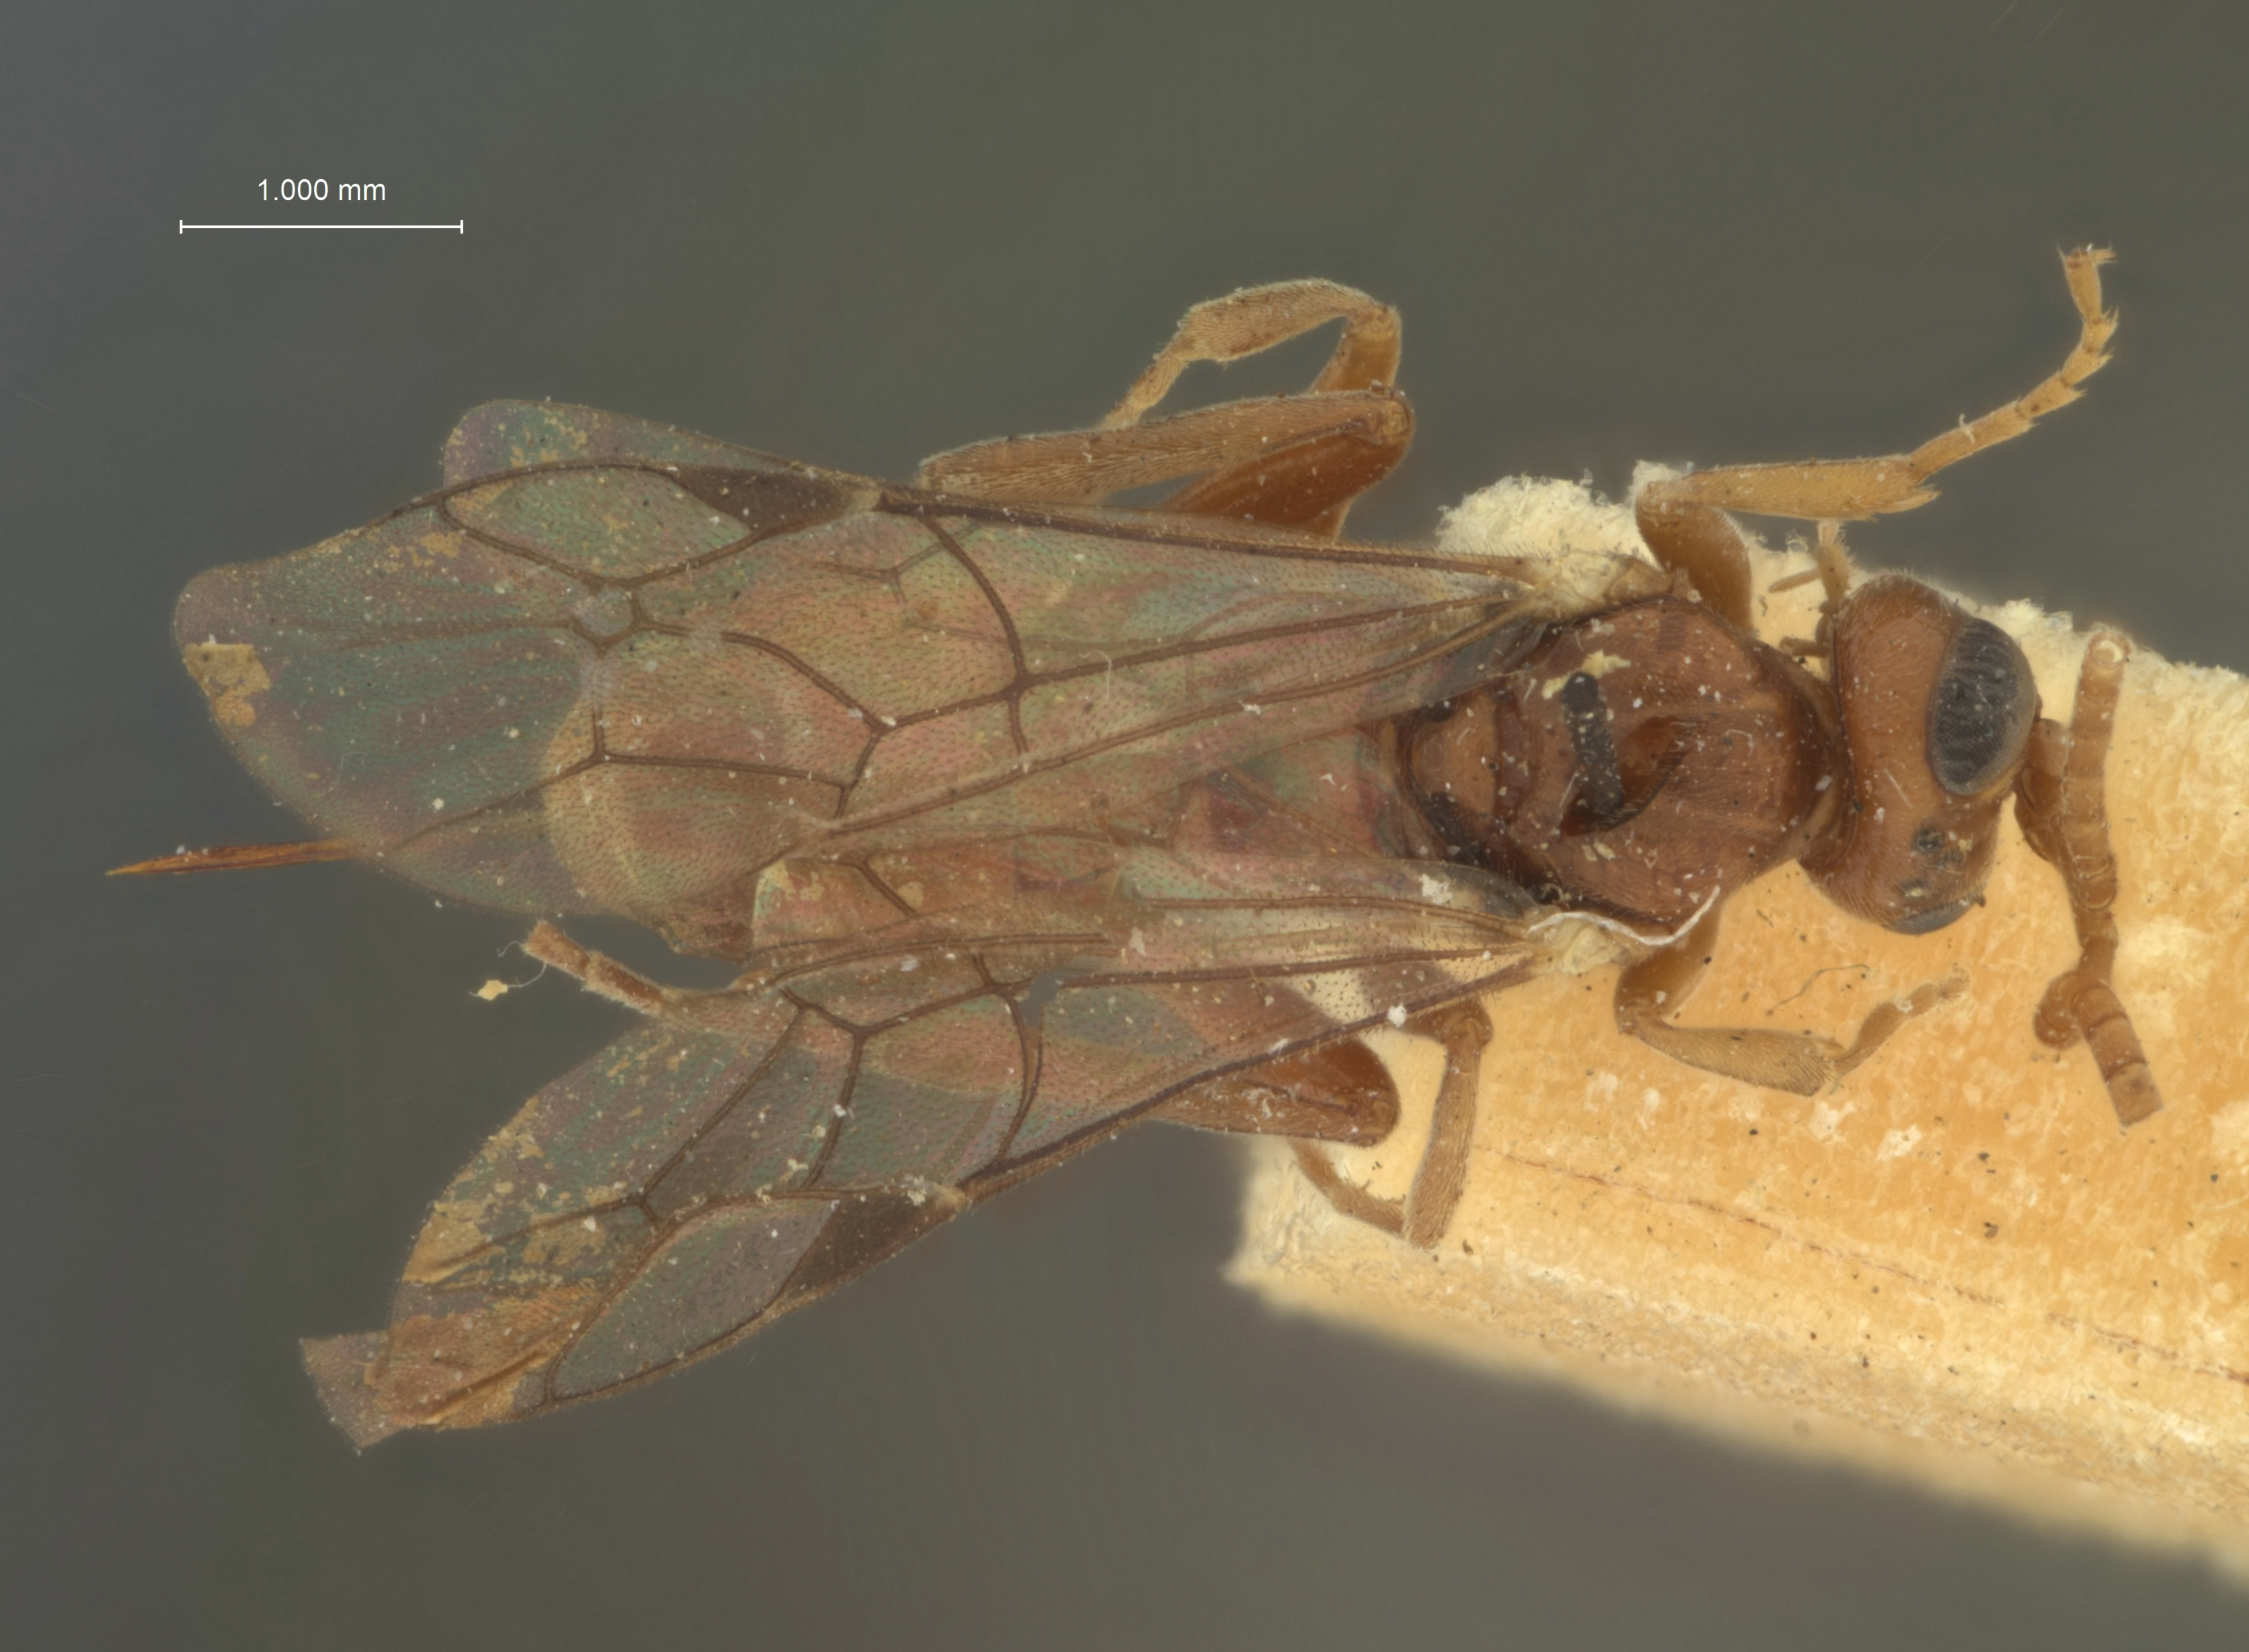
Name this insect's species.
Cryptus ferrugineus
